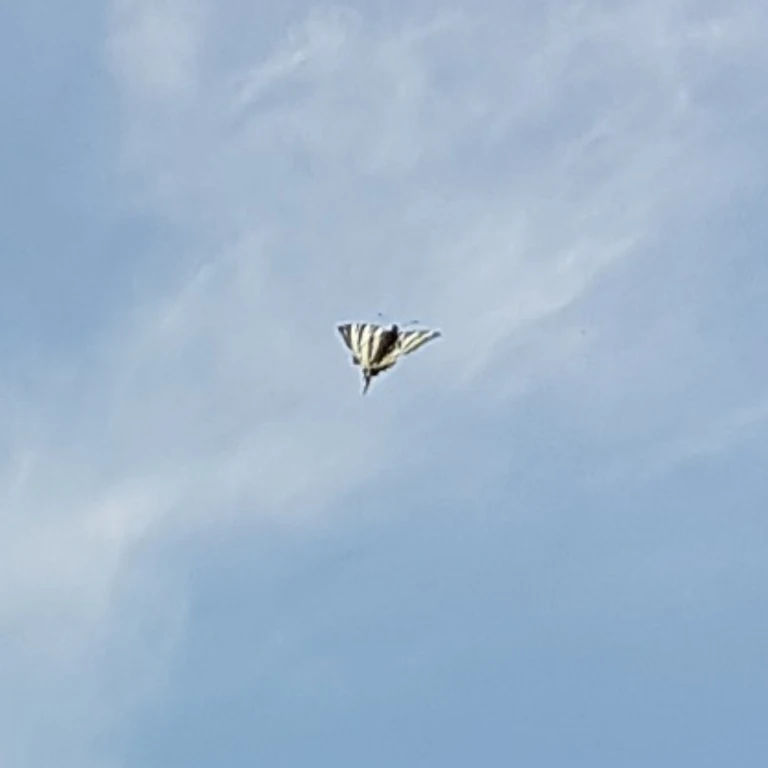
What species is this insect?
Iphiclides podalirius
